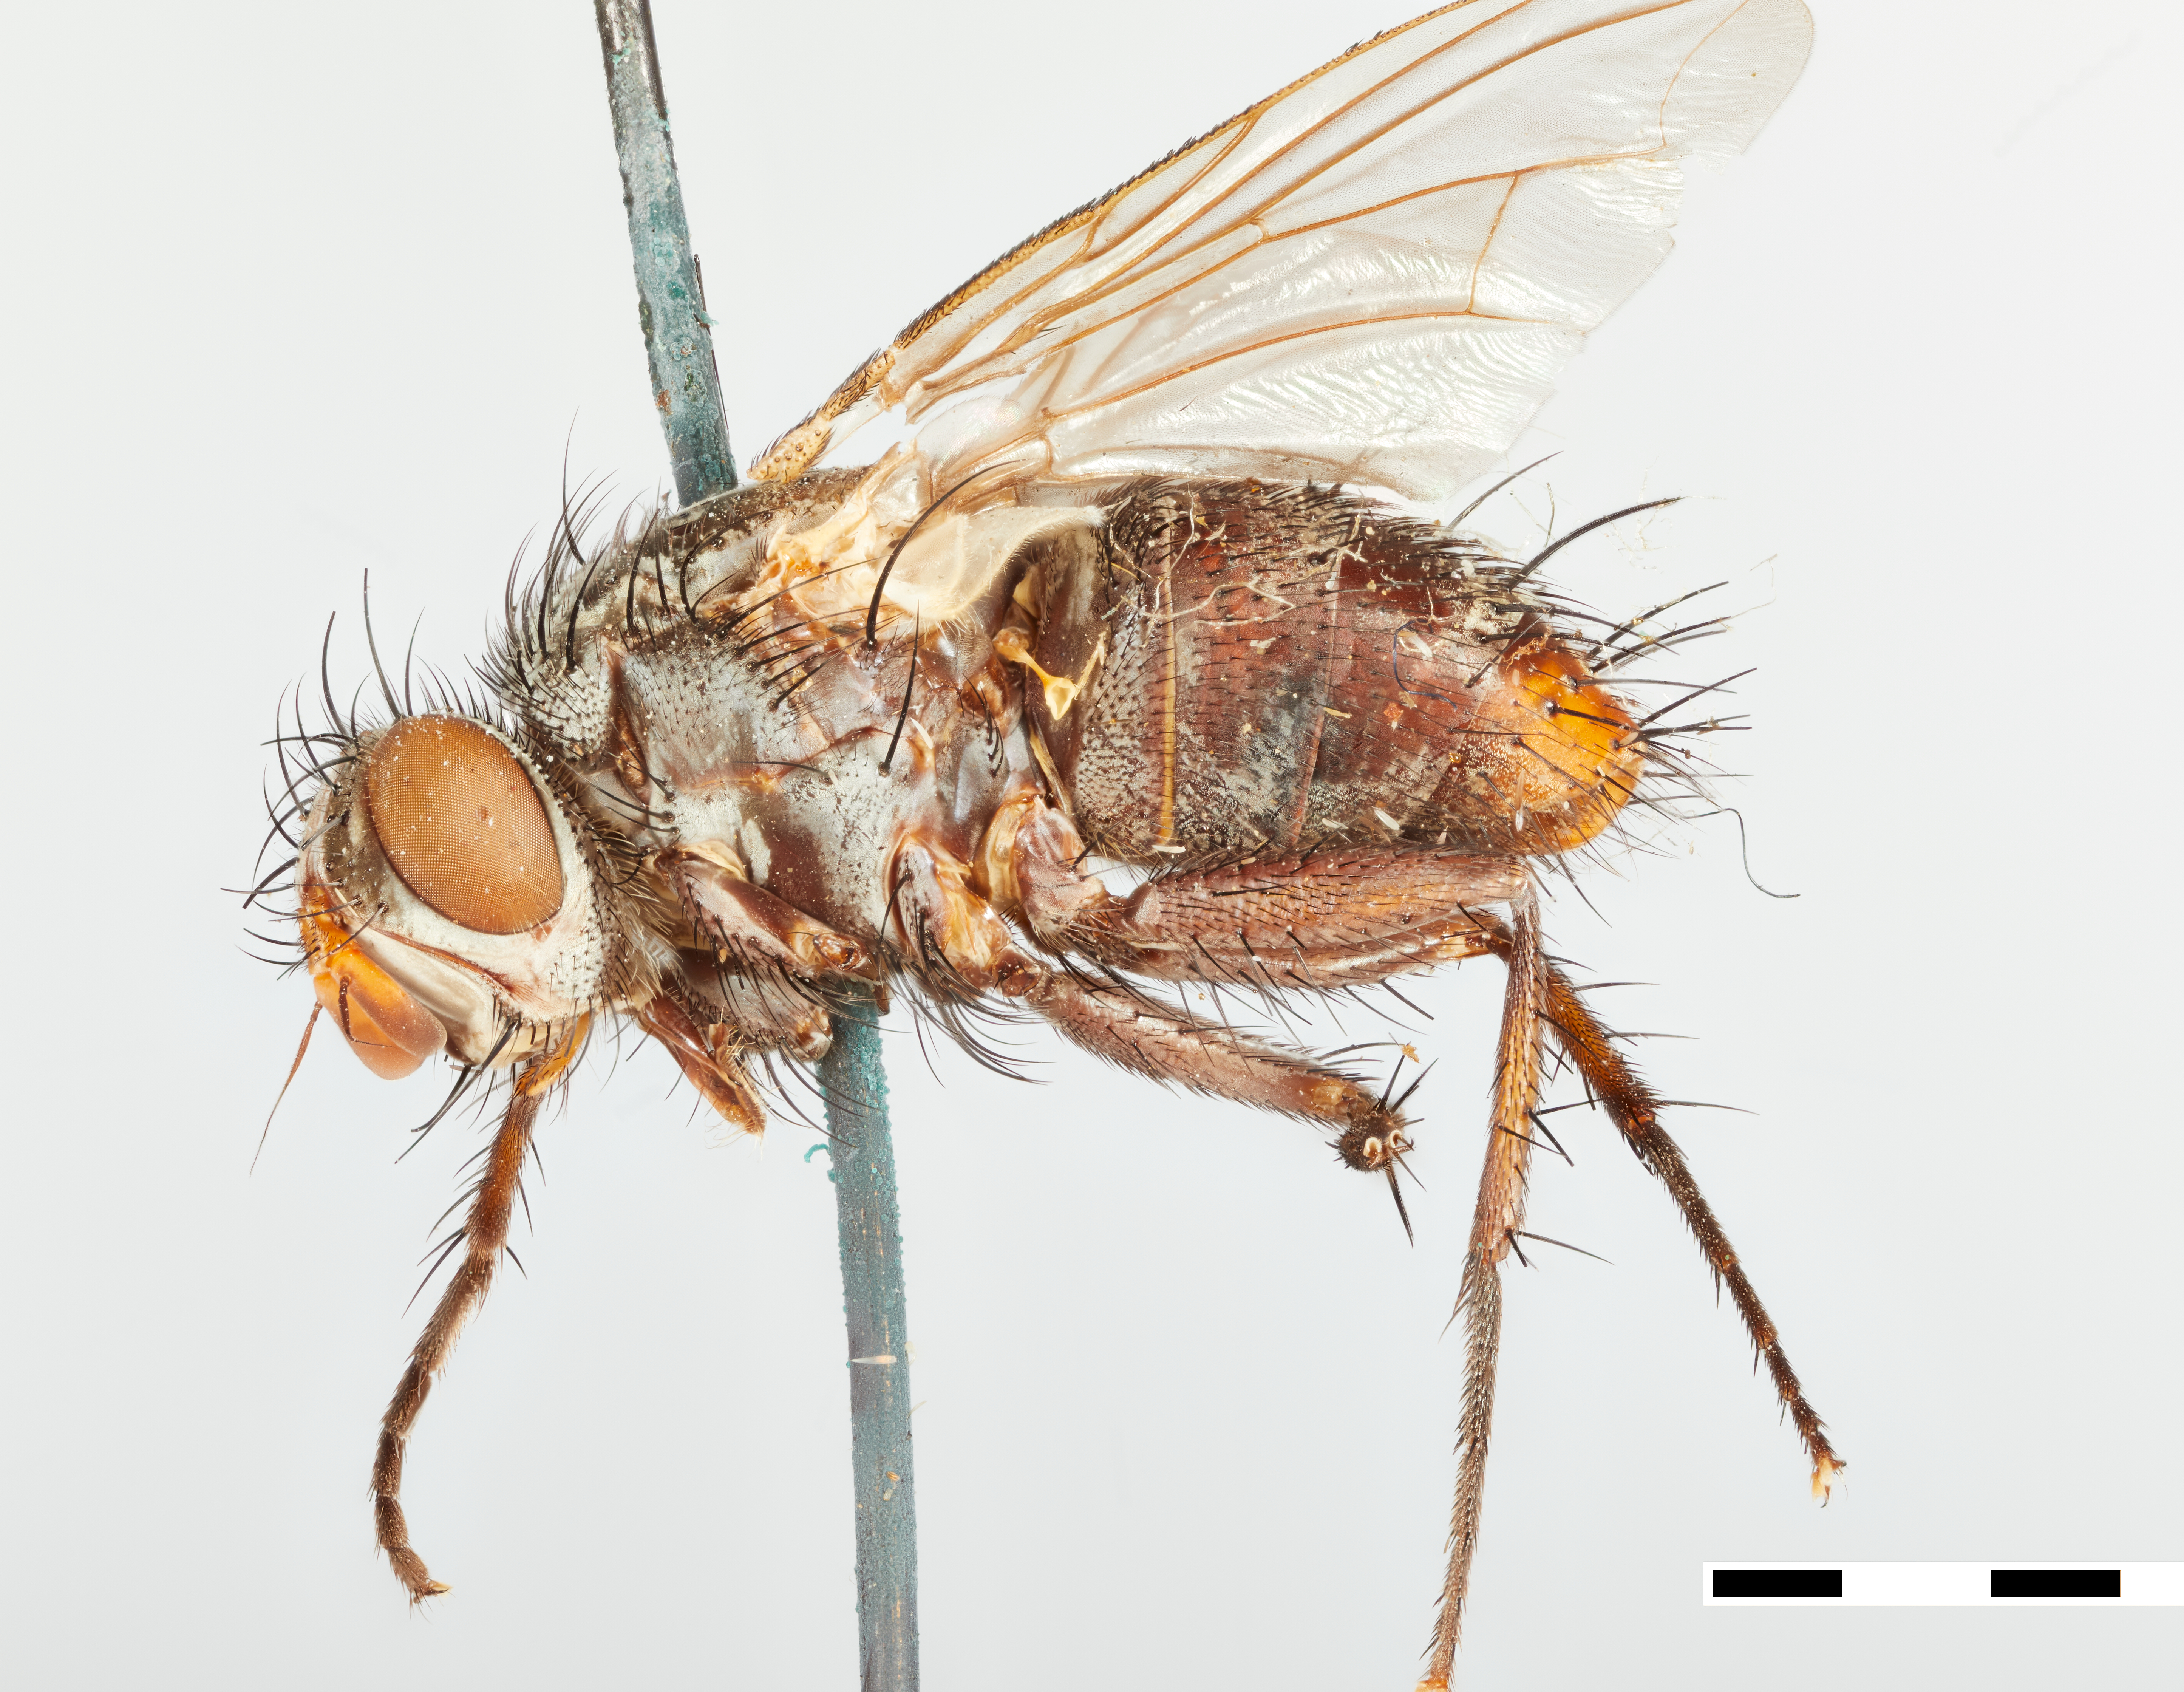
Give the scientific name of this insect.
Exoristoides johnsoni
